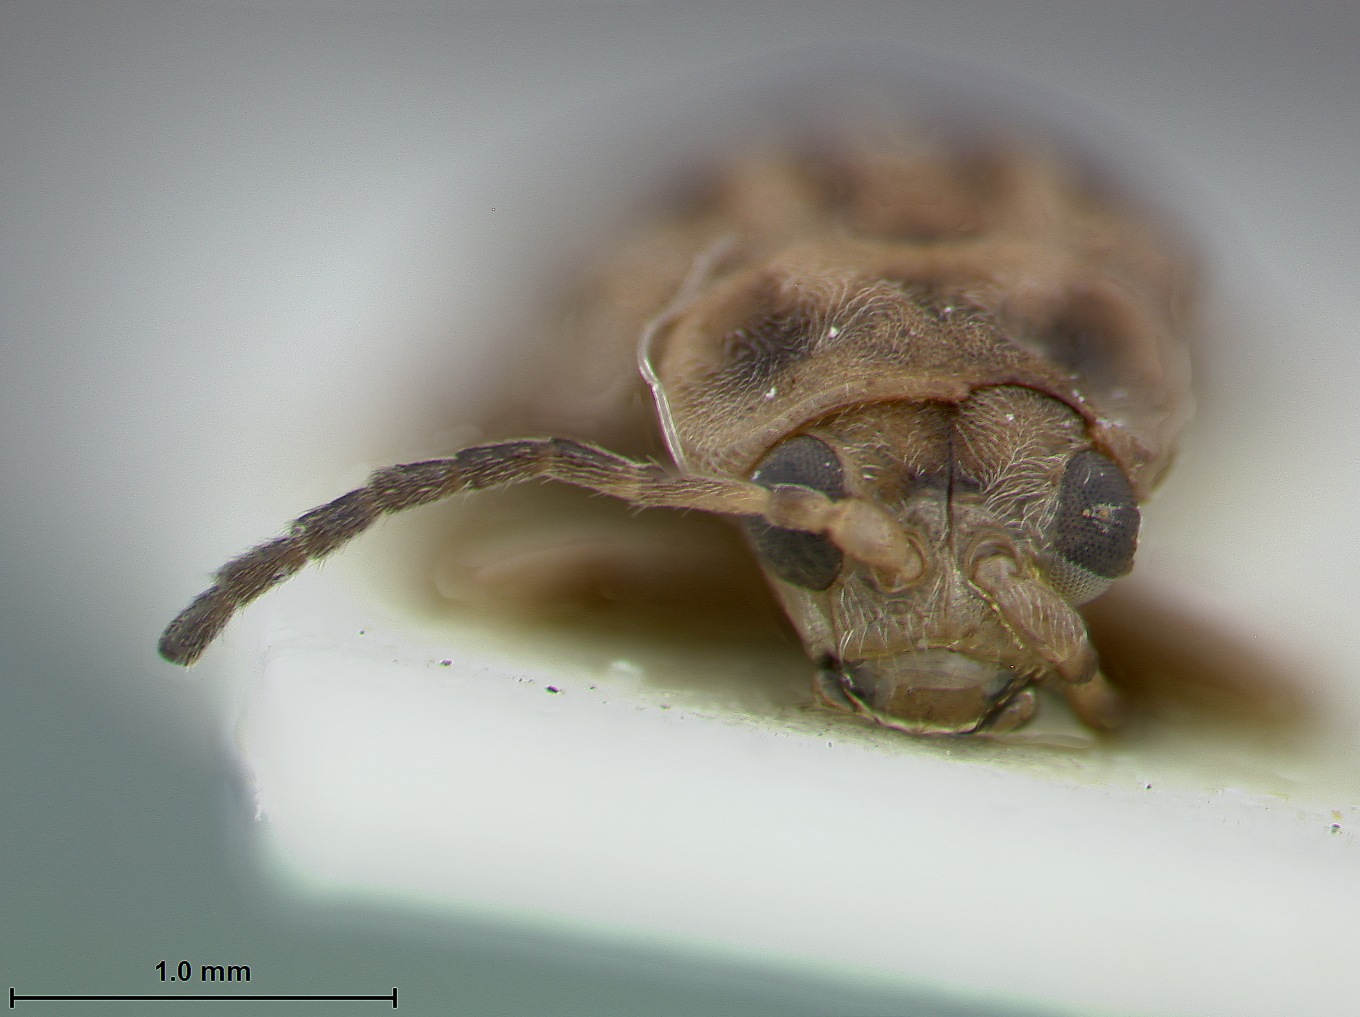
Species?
Galerucella brevicollis
